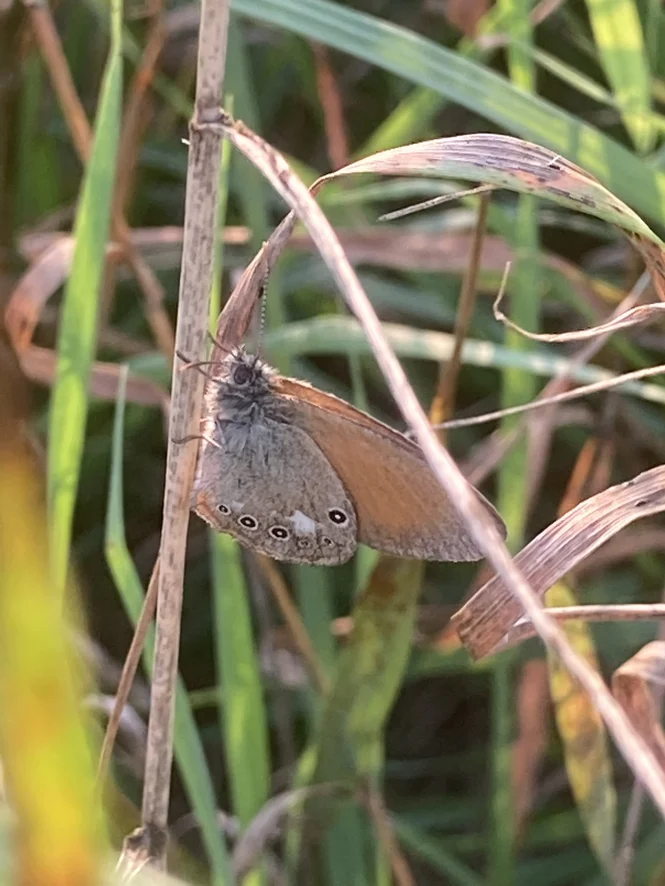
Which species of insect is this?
Coenonympha glycerion (also Coenonympha iphis)
